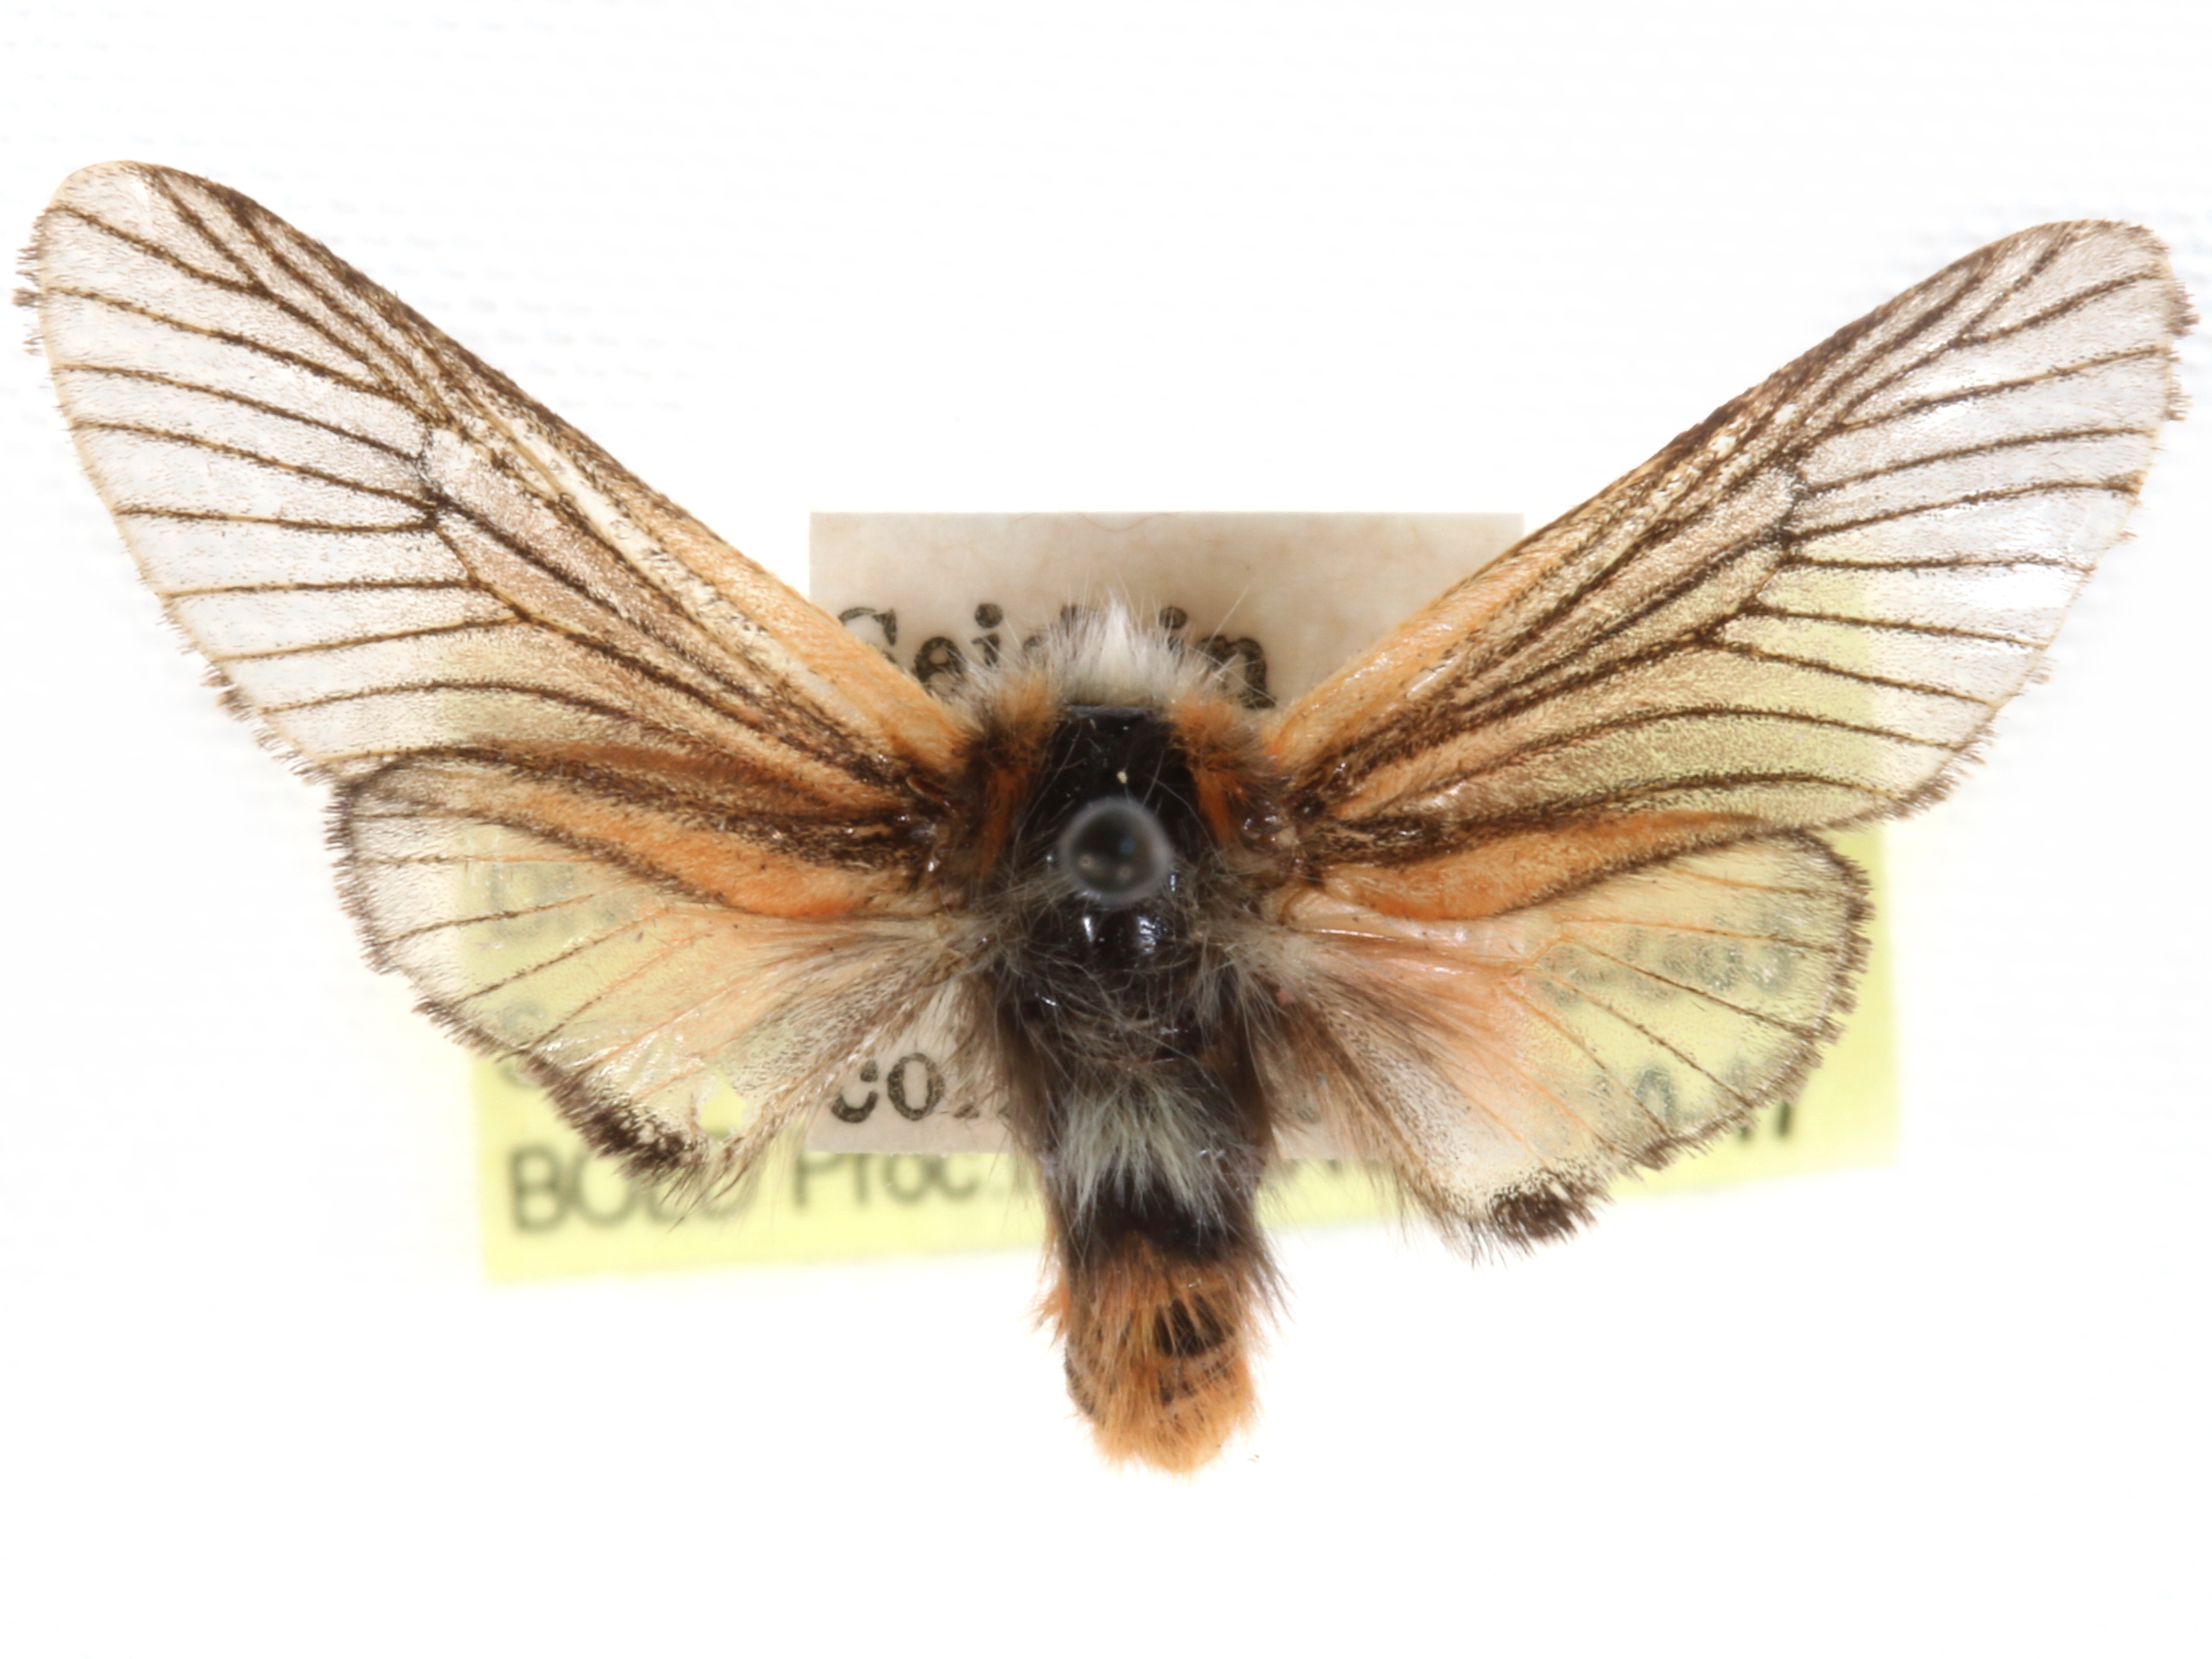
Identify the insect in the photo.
Pseudopsyche oberthueri
